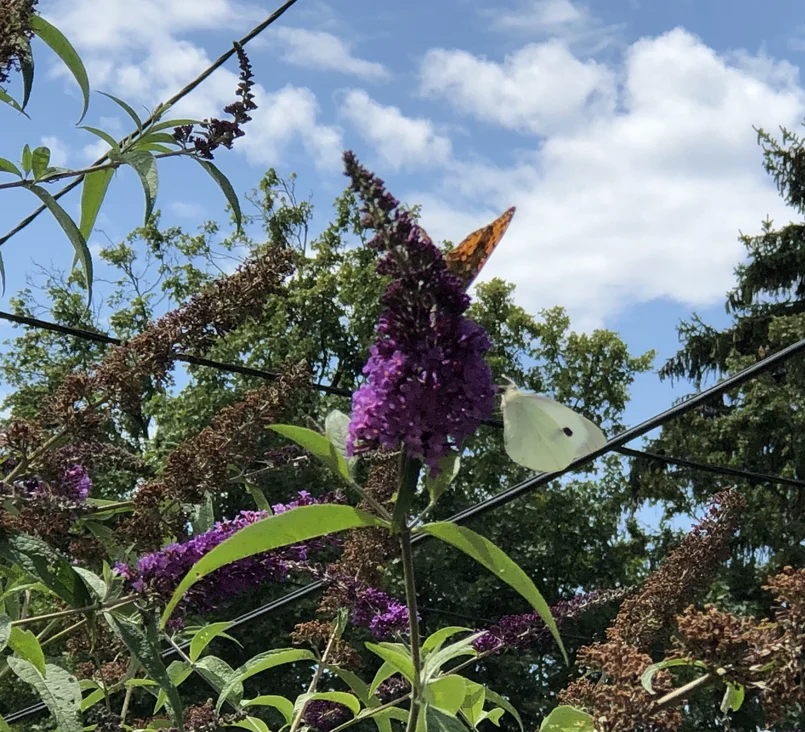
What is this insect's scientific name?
Pieris brassicae
